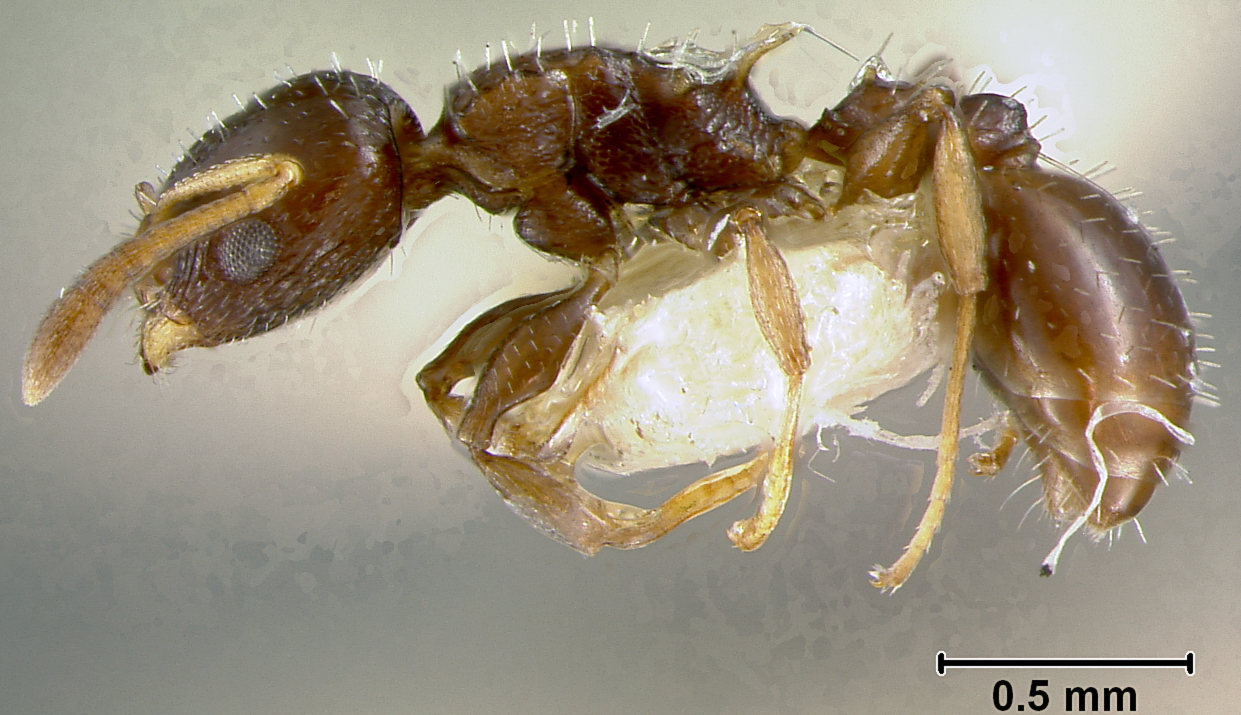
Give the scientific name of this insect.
Leptothorax echinatinodis
